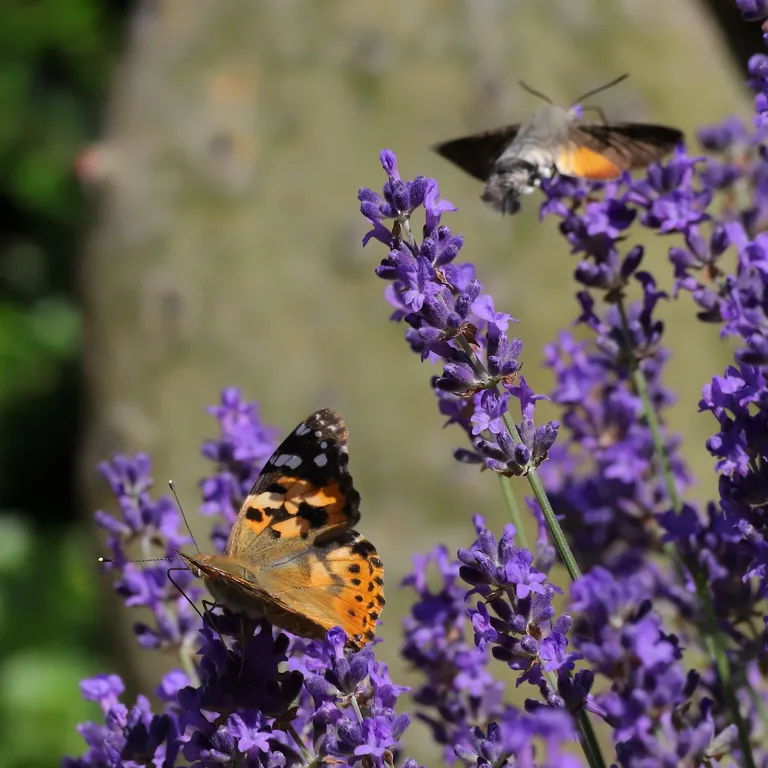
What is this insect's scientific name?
Vanessa cardui
